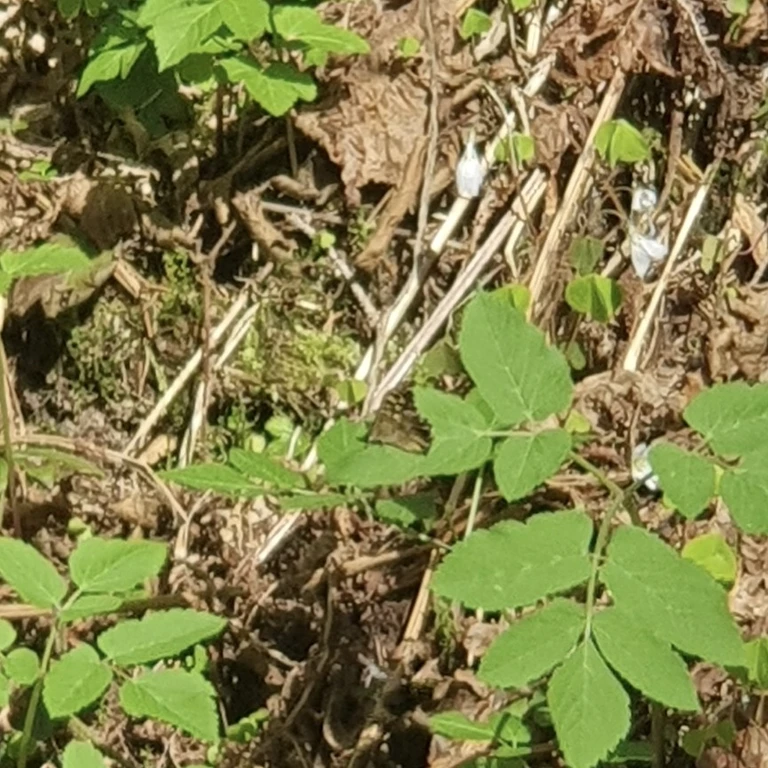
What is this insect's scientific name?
Pararge aegeria
